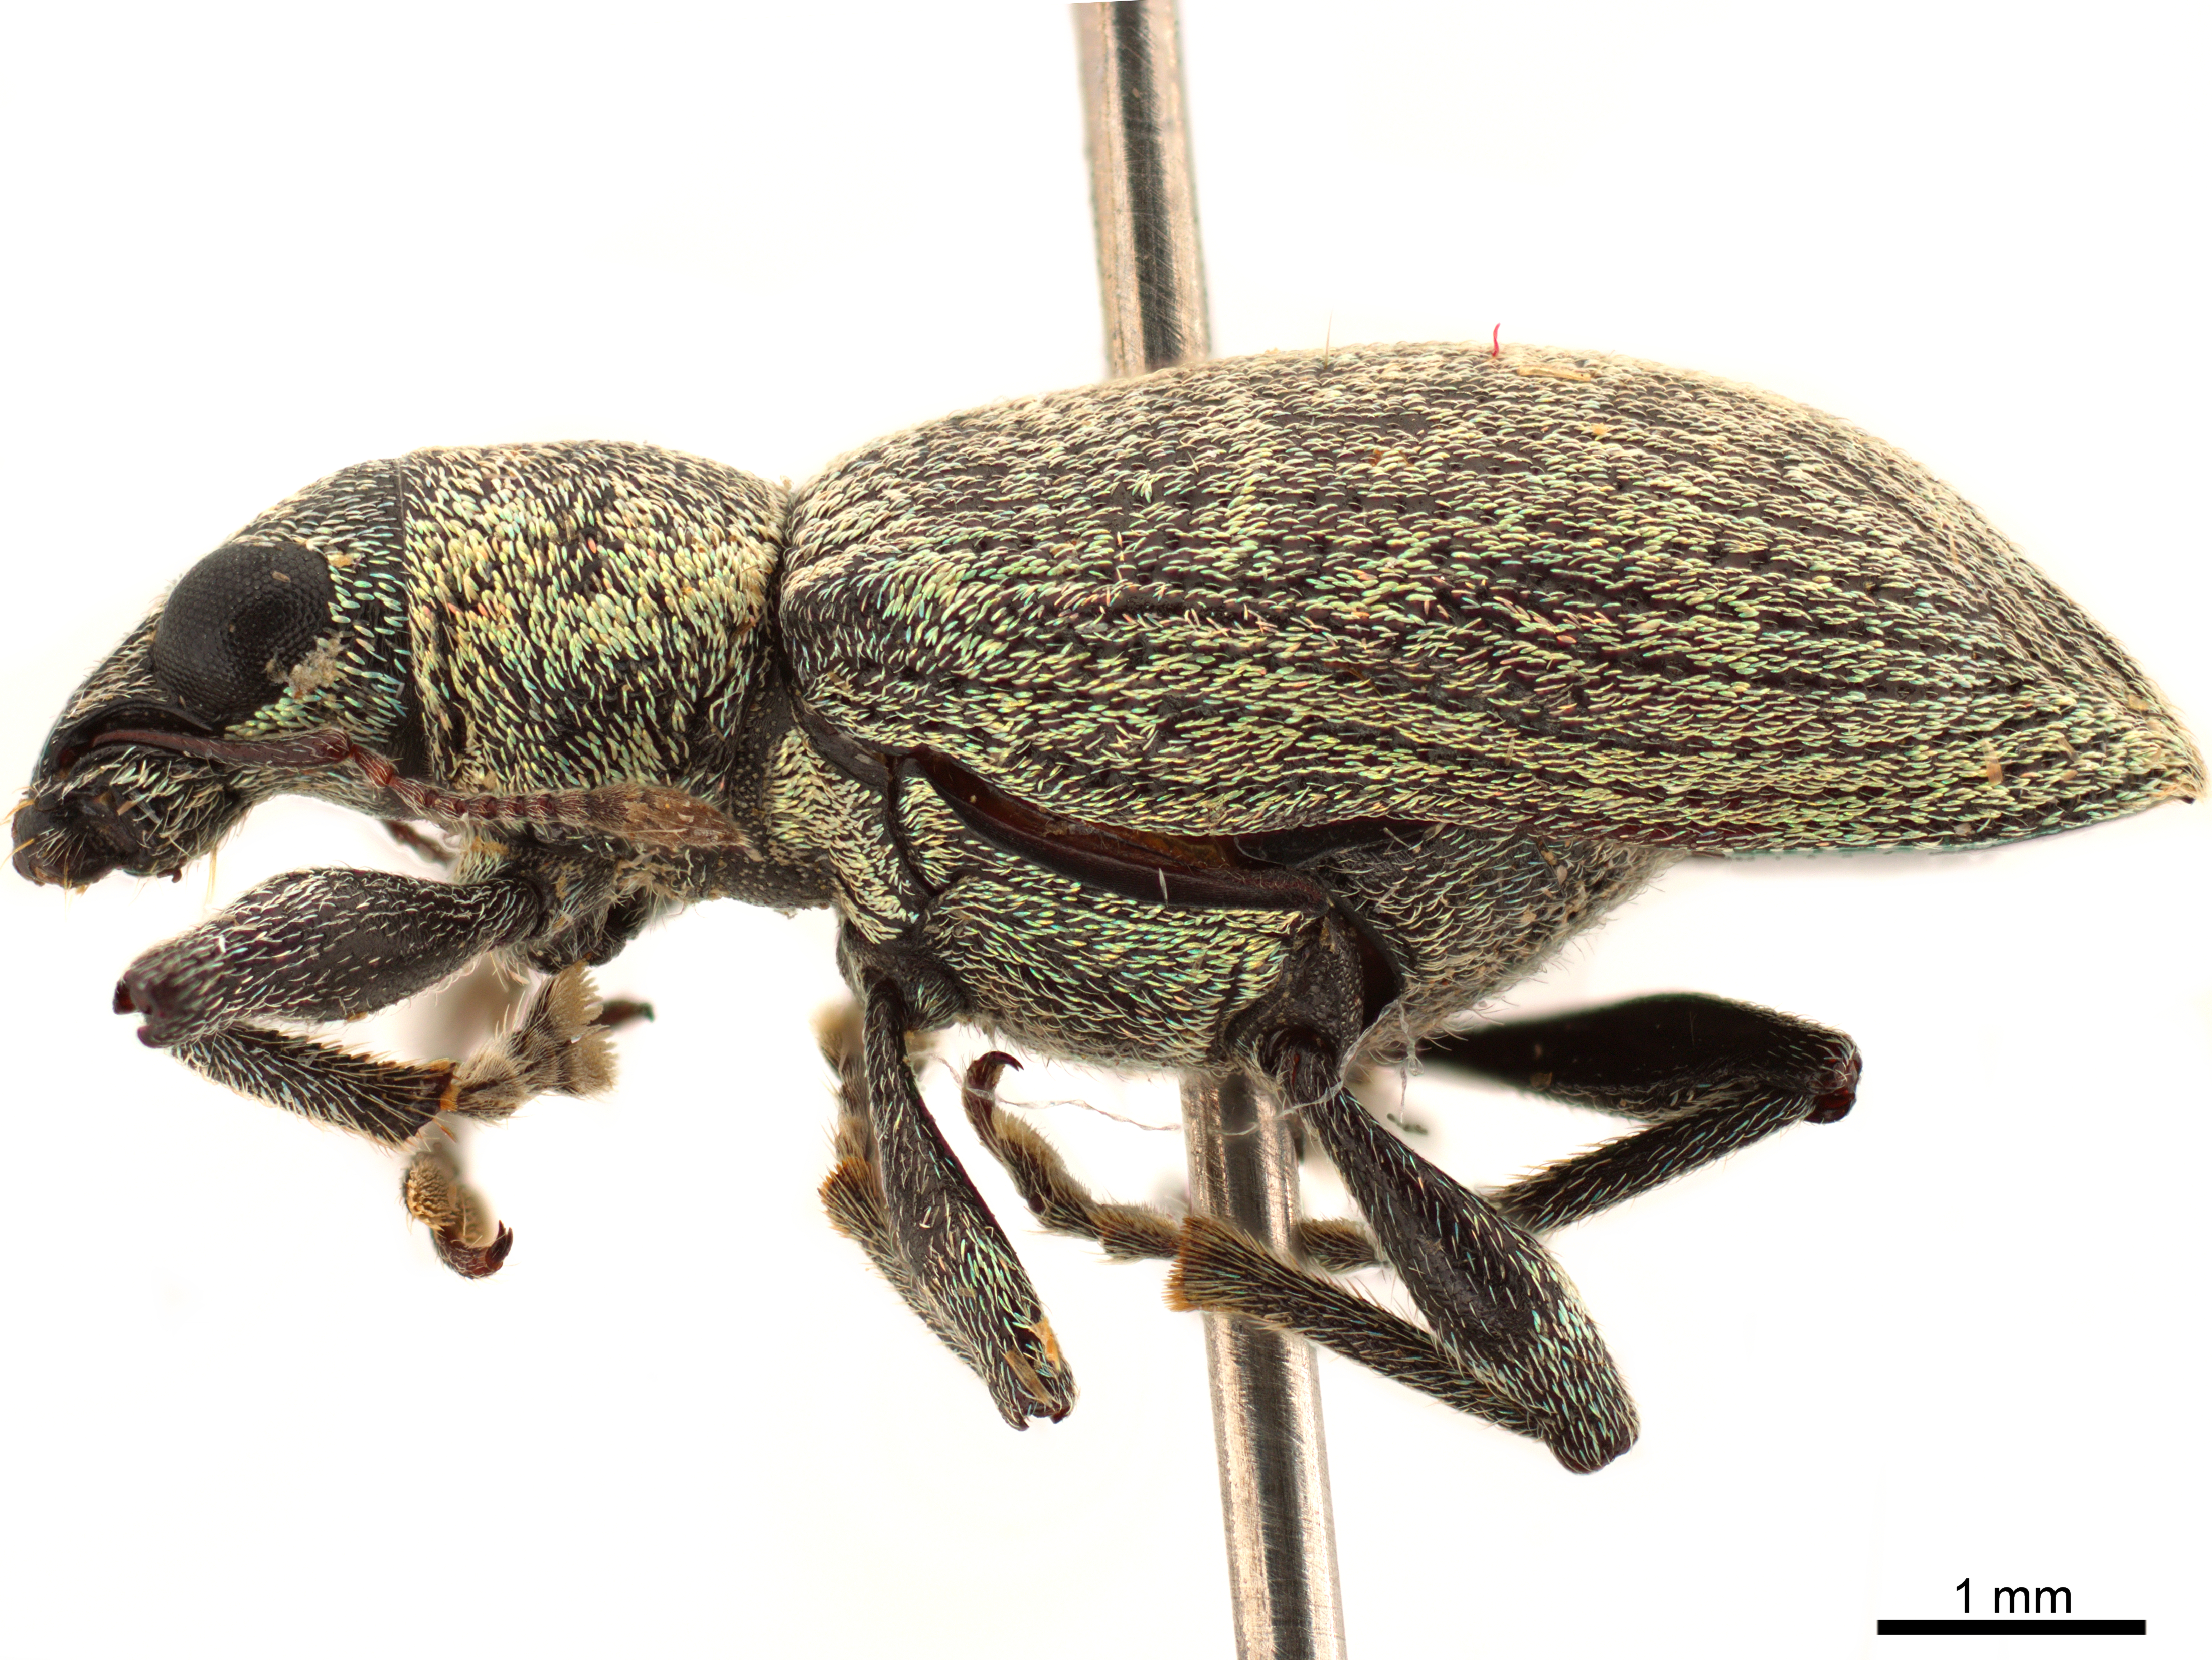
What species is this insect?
Cratopus viridisparsus
